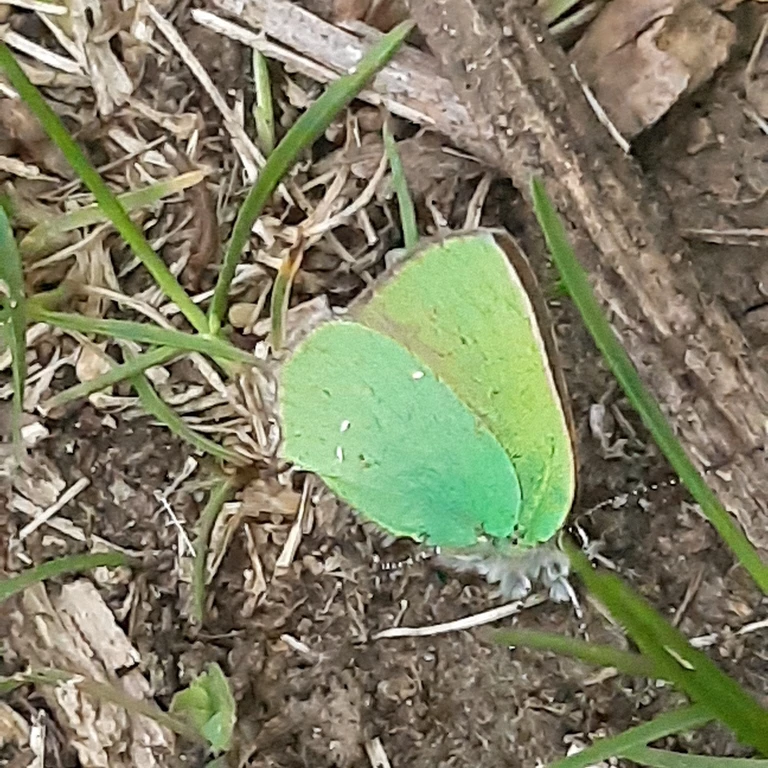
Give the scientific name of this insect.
Callophrys rubi
